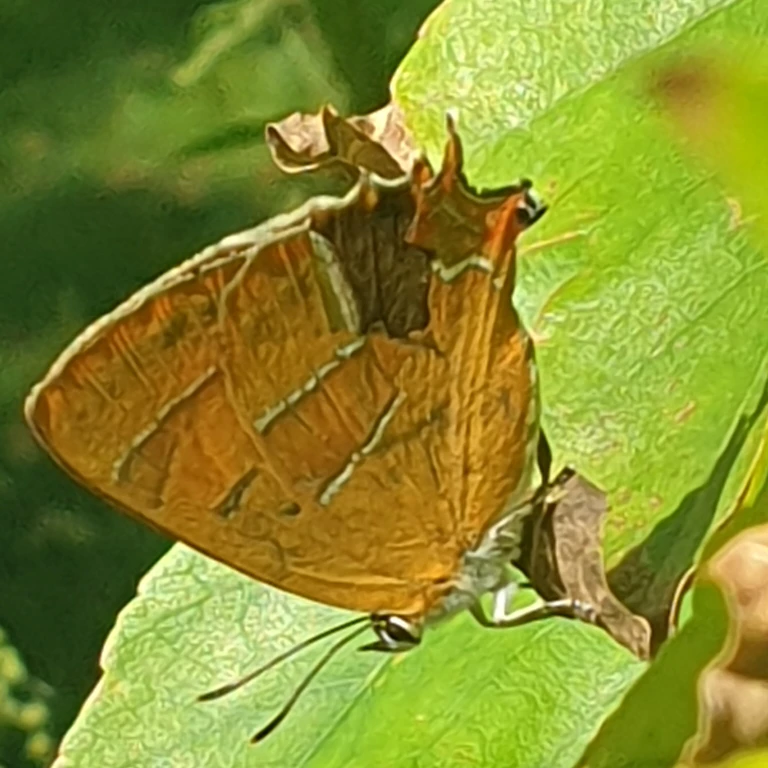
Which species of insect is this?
Thecla betulae
